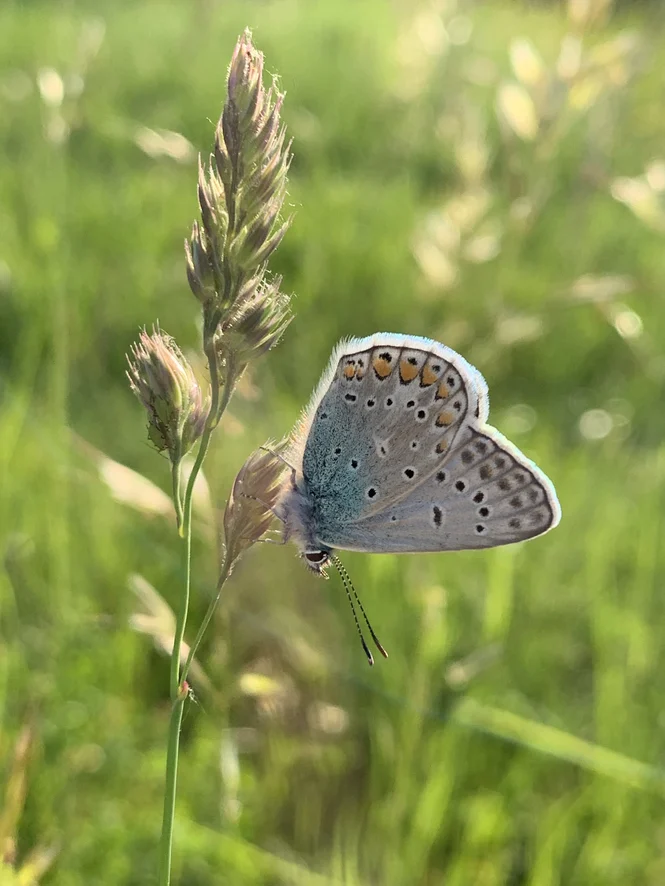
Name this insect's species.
Polyommatus icarus
